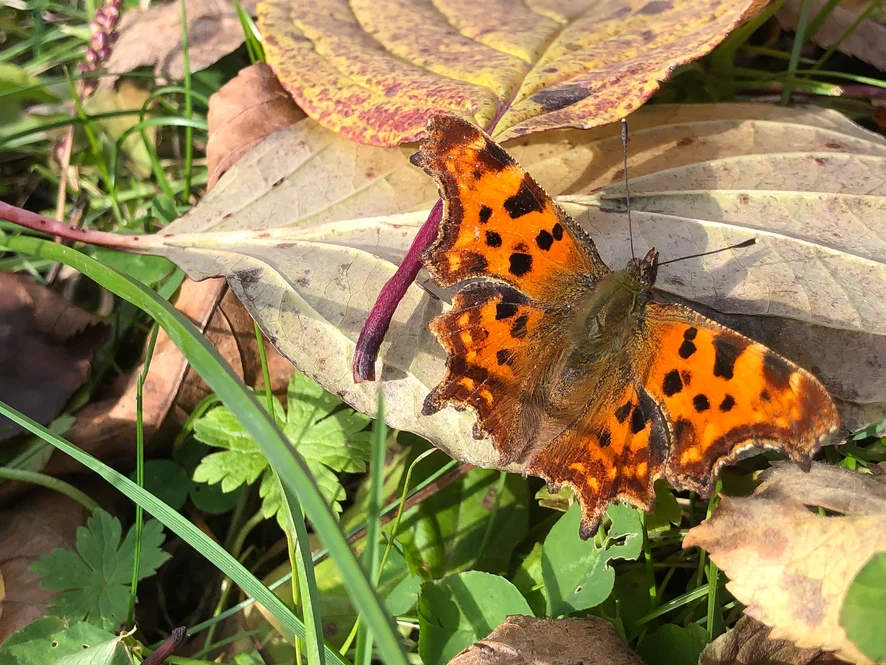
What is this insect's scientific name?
Polygonia c-album
